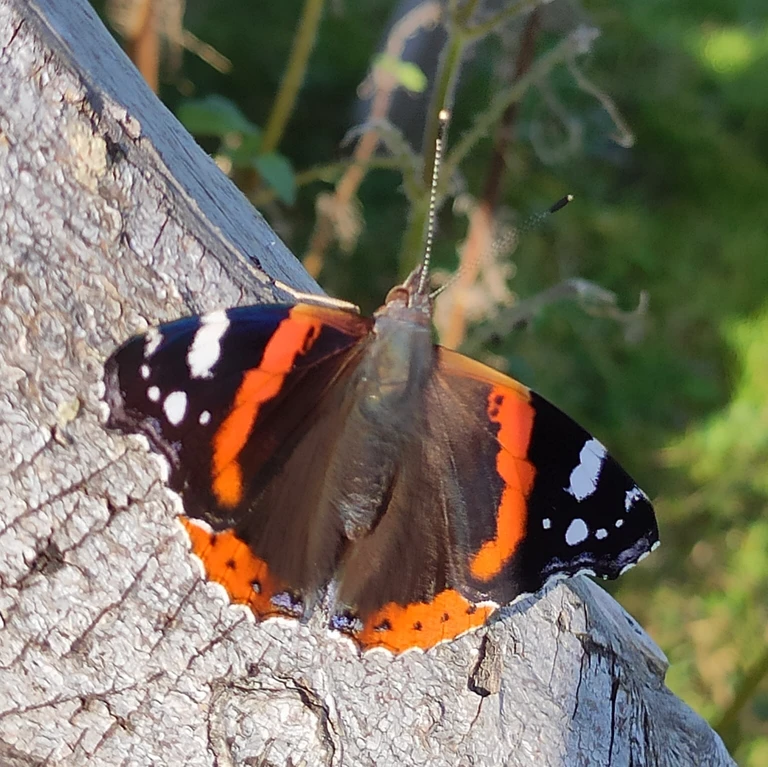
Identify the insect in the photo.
Vanessa atalanta
